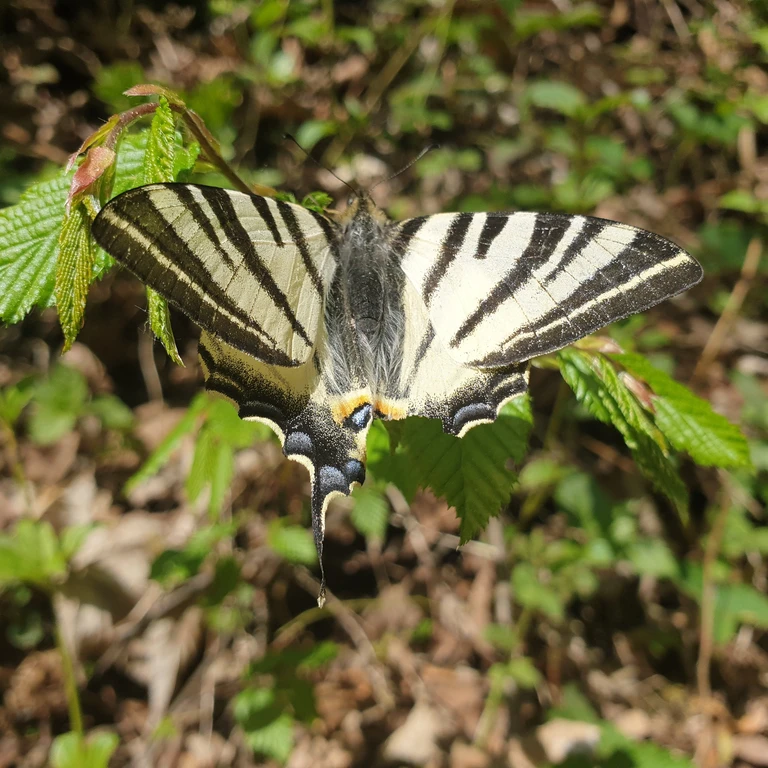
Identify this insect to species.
Iphiclides podalirius
